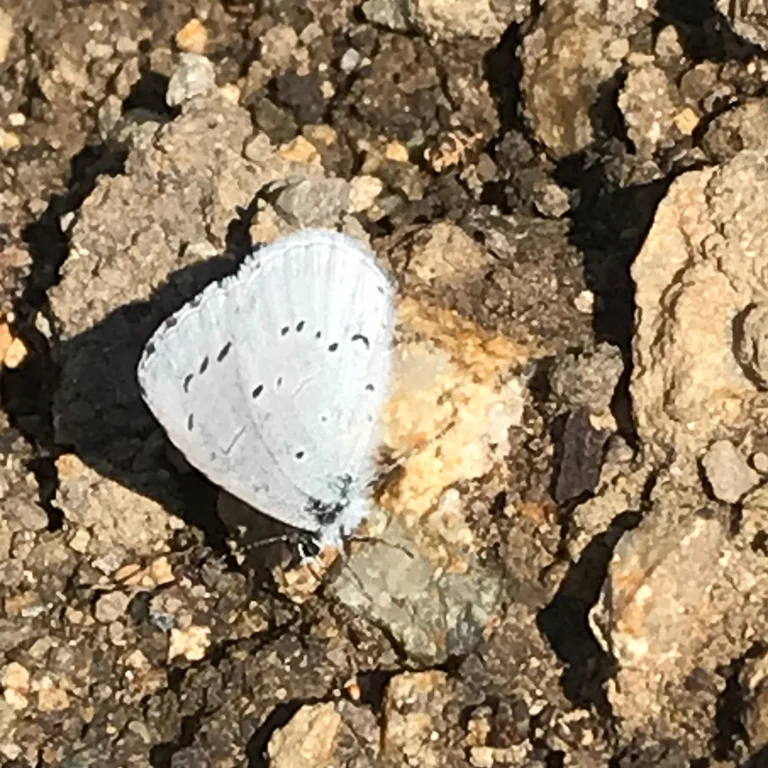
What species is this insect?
Celastrina argiolus
